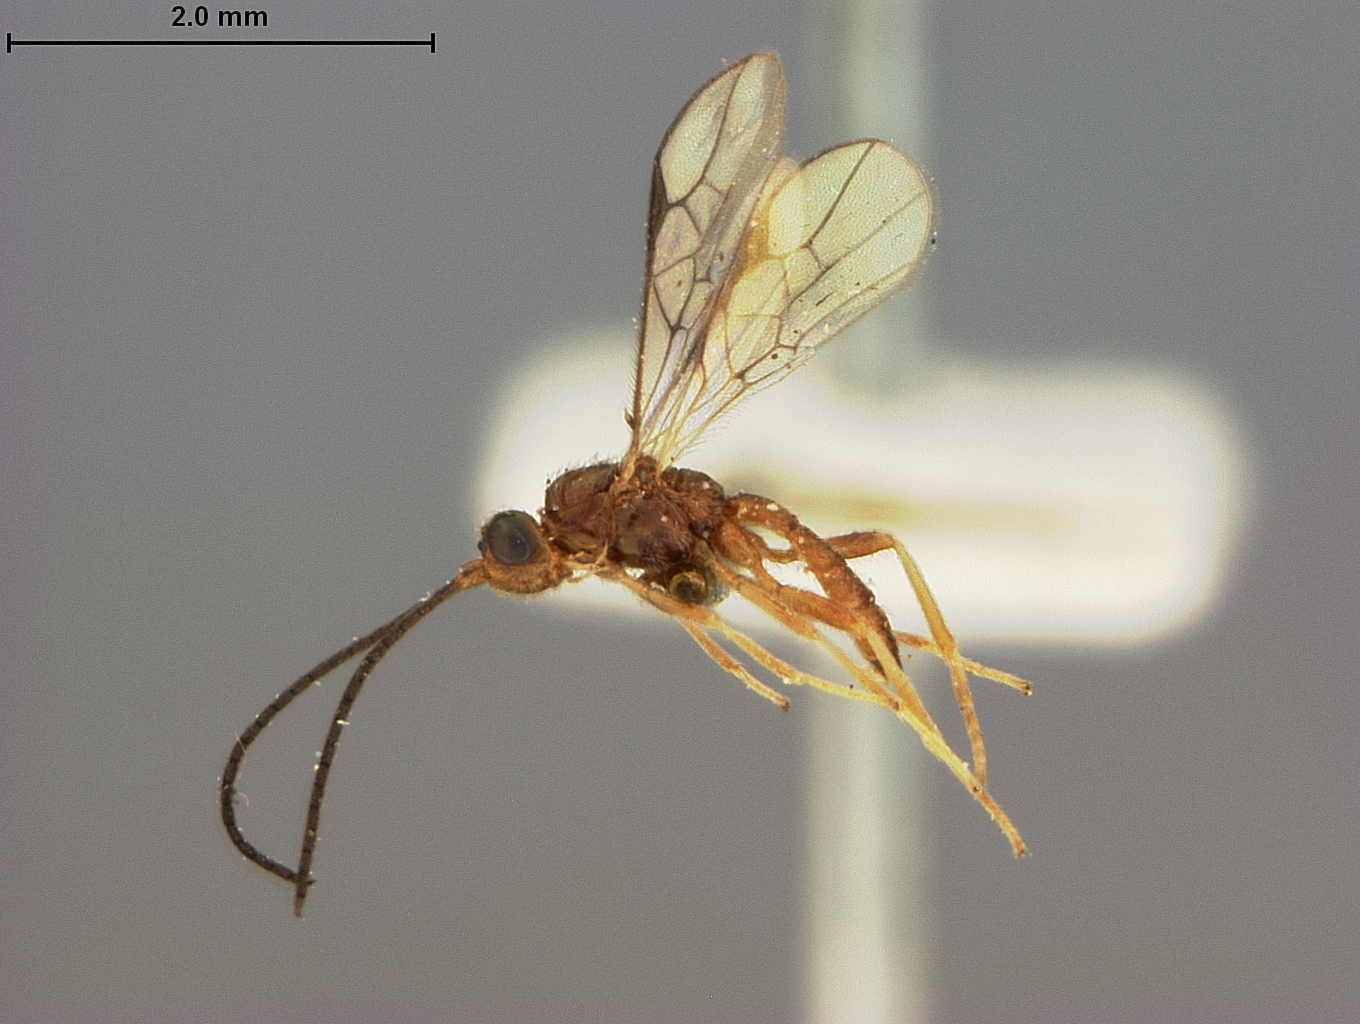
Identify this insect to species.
Rhyssalus caenophanoides
